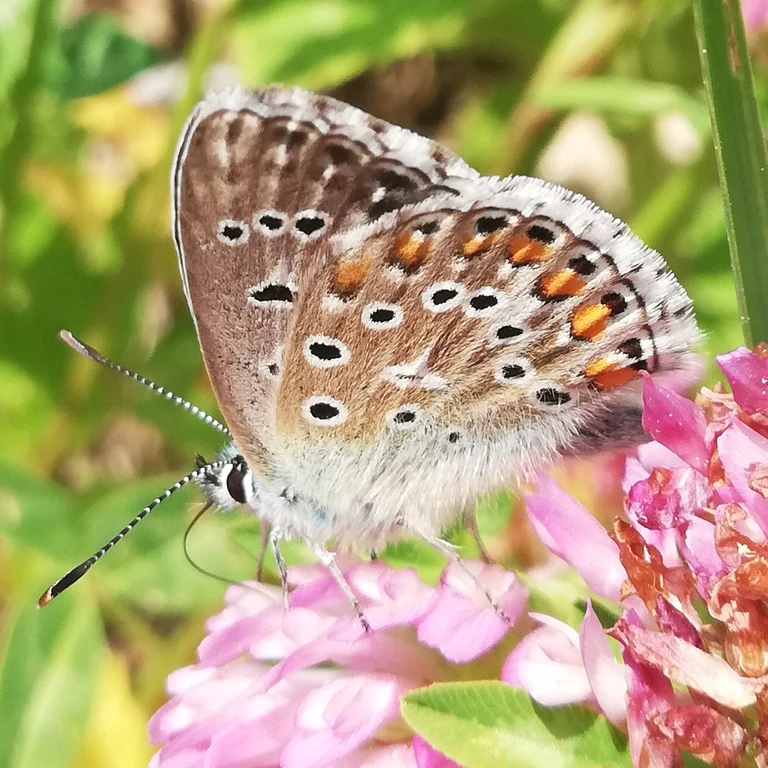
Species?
Lysandra bellargus
